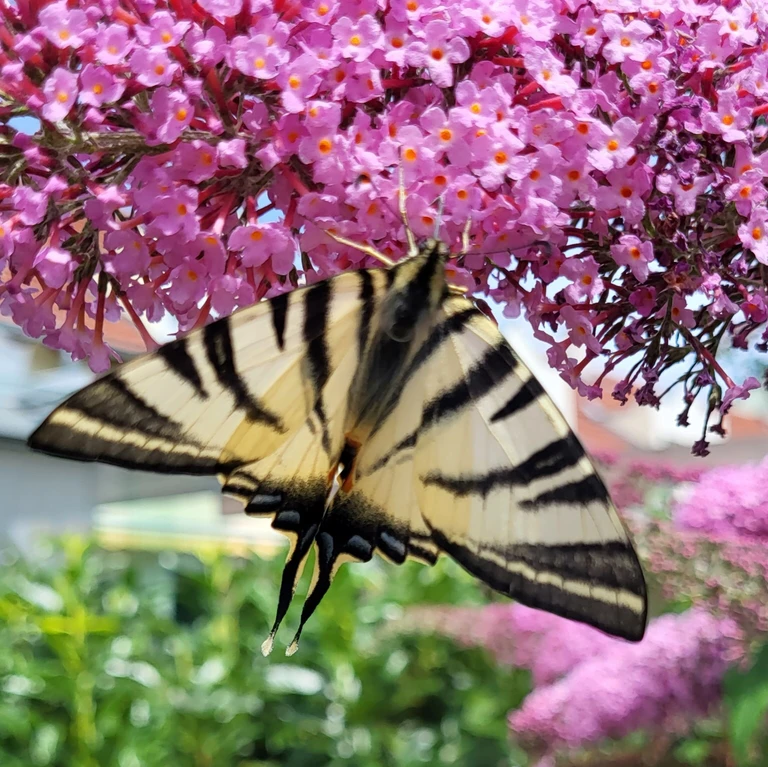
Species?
Iphiclides podalirius
